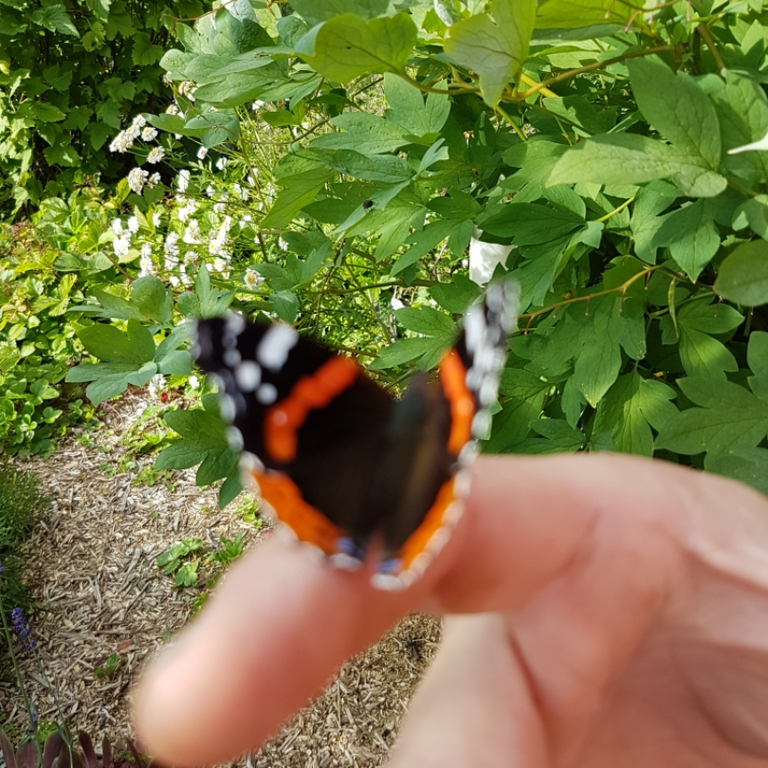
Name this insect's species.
Vanessa atalanta
